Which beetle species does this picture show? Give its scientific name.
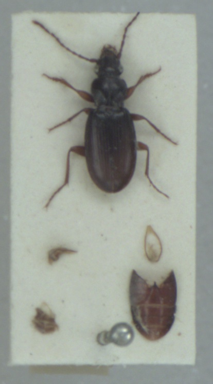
Patrobus assimilis
